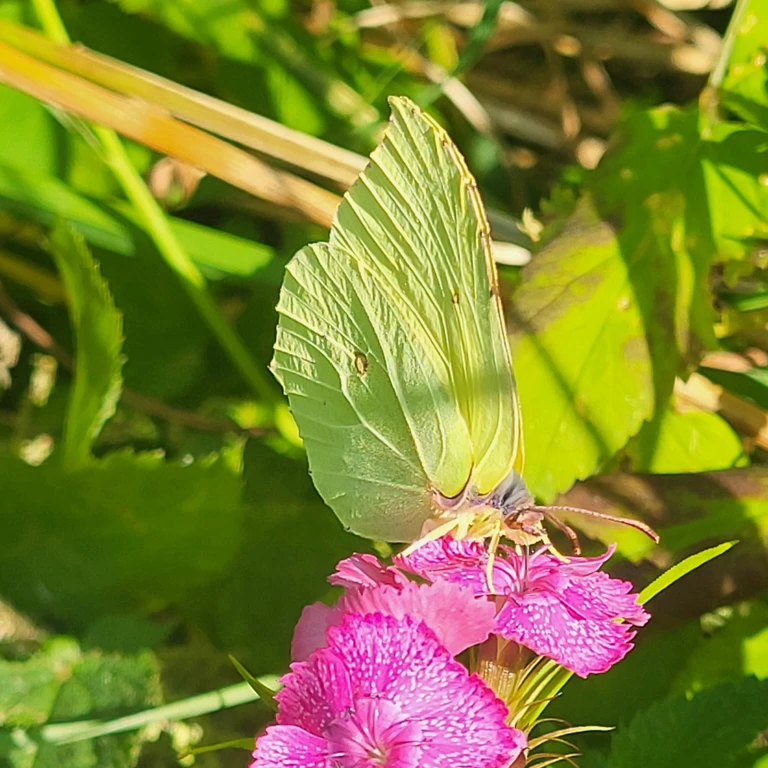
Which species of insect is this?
Gonepteryx rhamni
